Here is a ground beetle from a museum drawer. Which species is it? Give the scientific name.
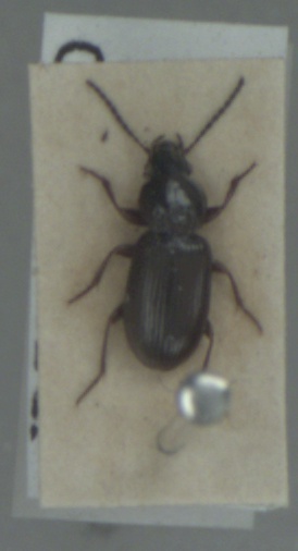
Pterostichus diligens
